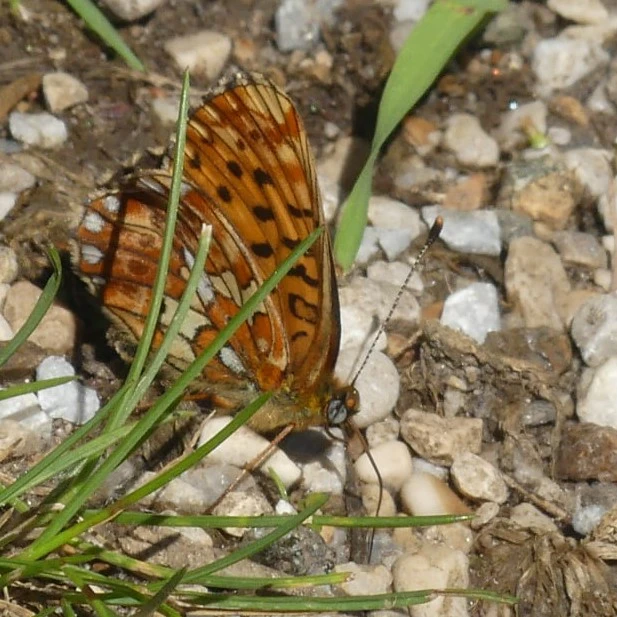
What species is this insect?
Boloria euphrosyne (also Clossiana euphrosyne)
